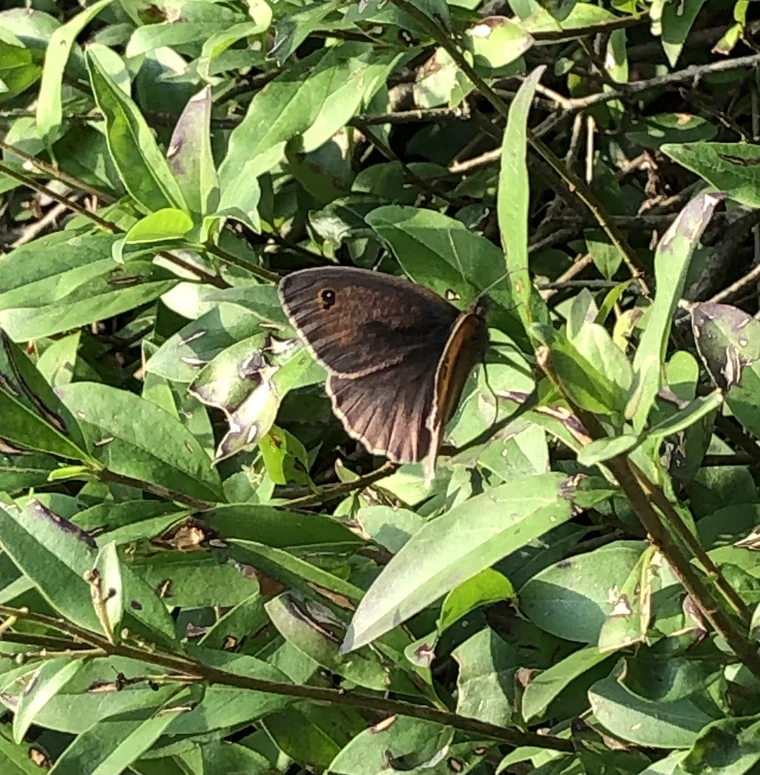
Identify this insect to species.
Maniola jurtina
